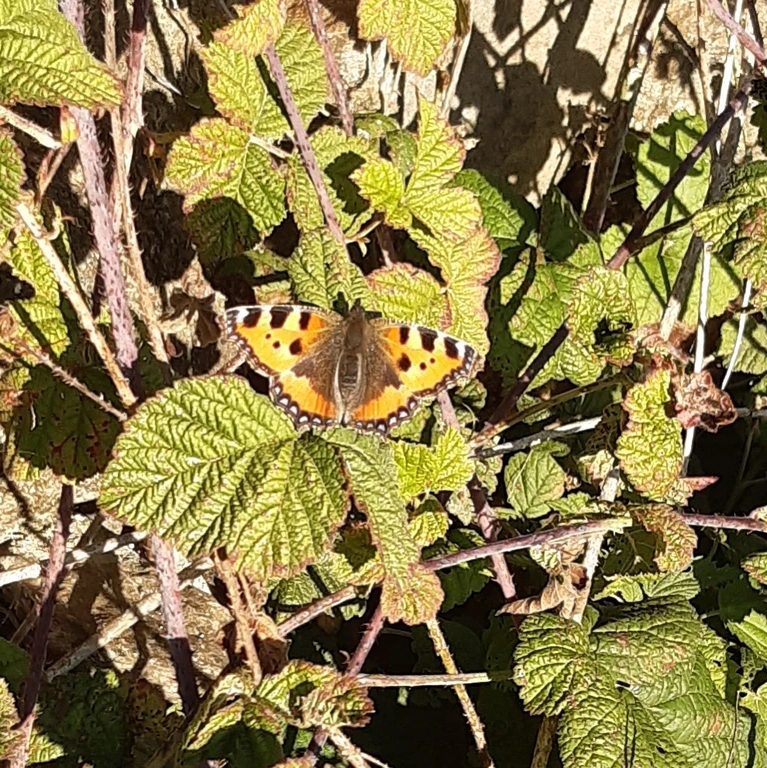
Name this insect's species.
Aglais urticae
